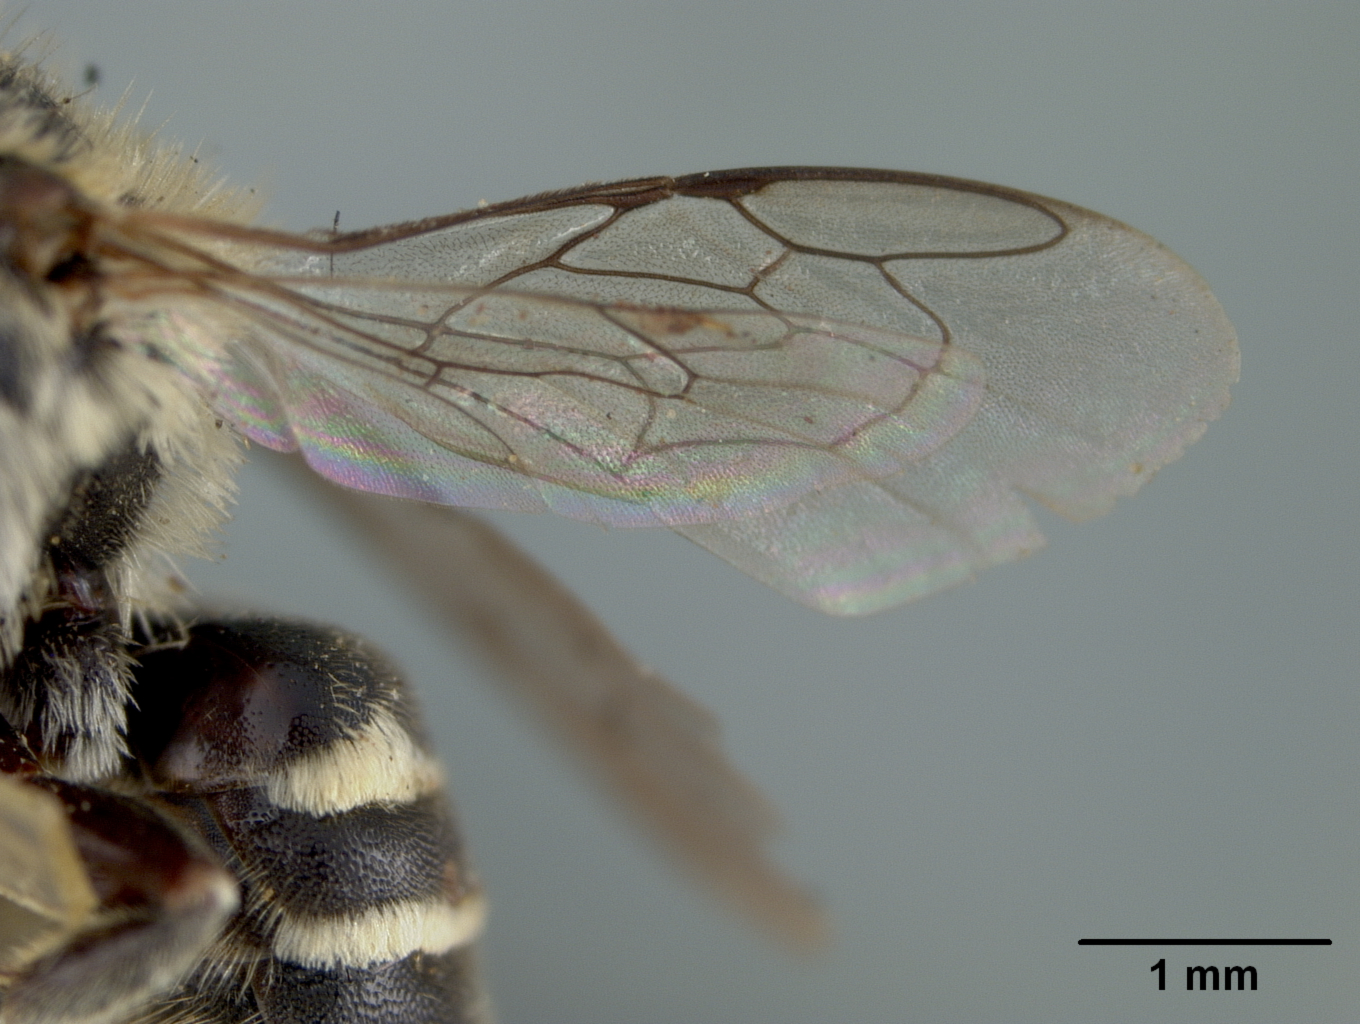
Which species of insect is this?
Ashmeadiella coquilletti
